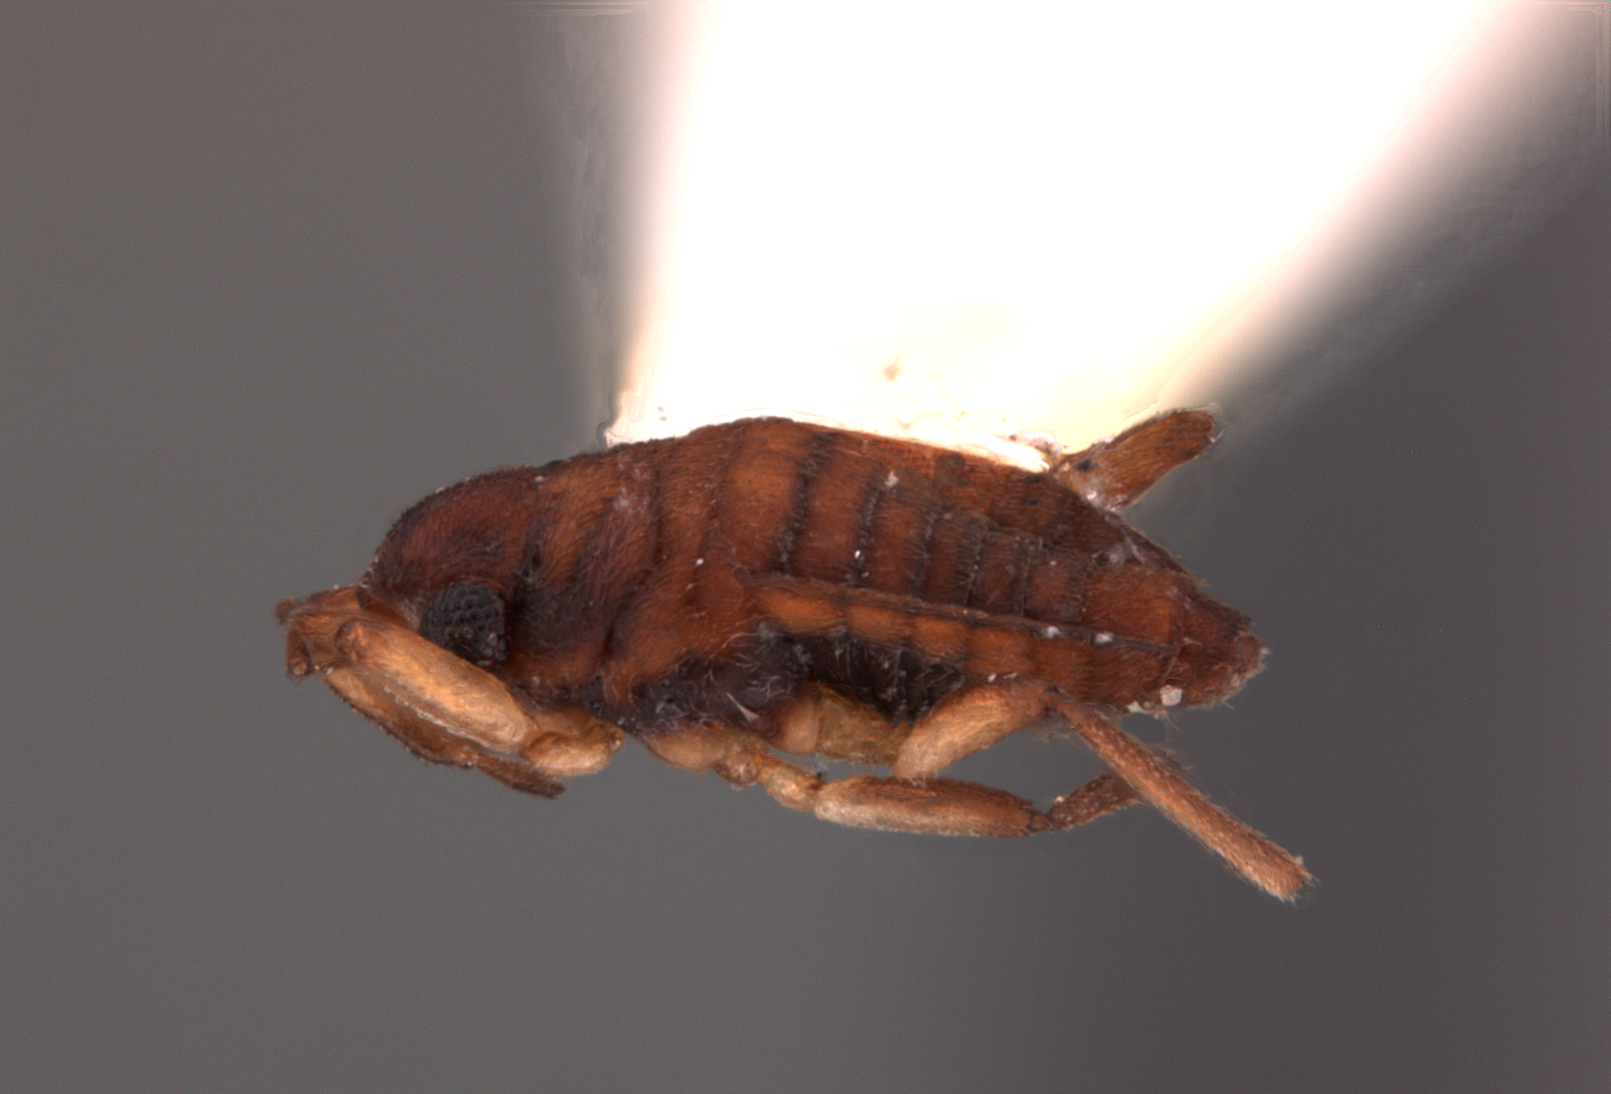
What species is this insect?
Microvelia inannana
